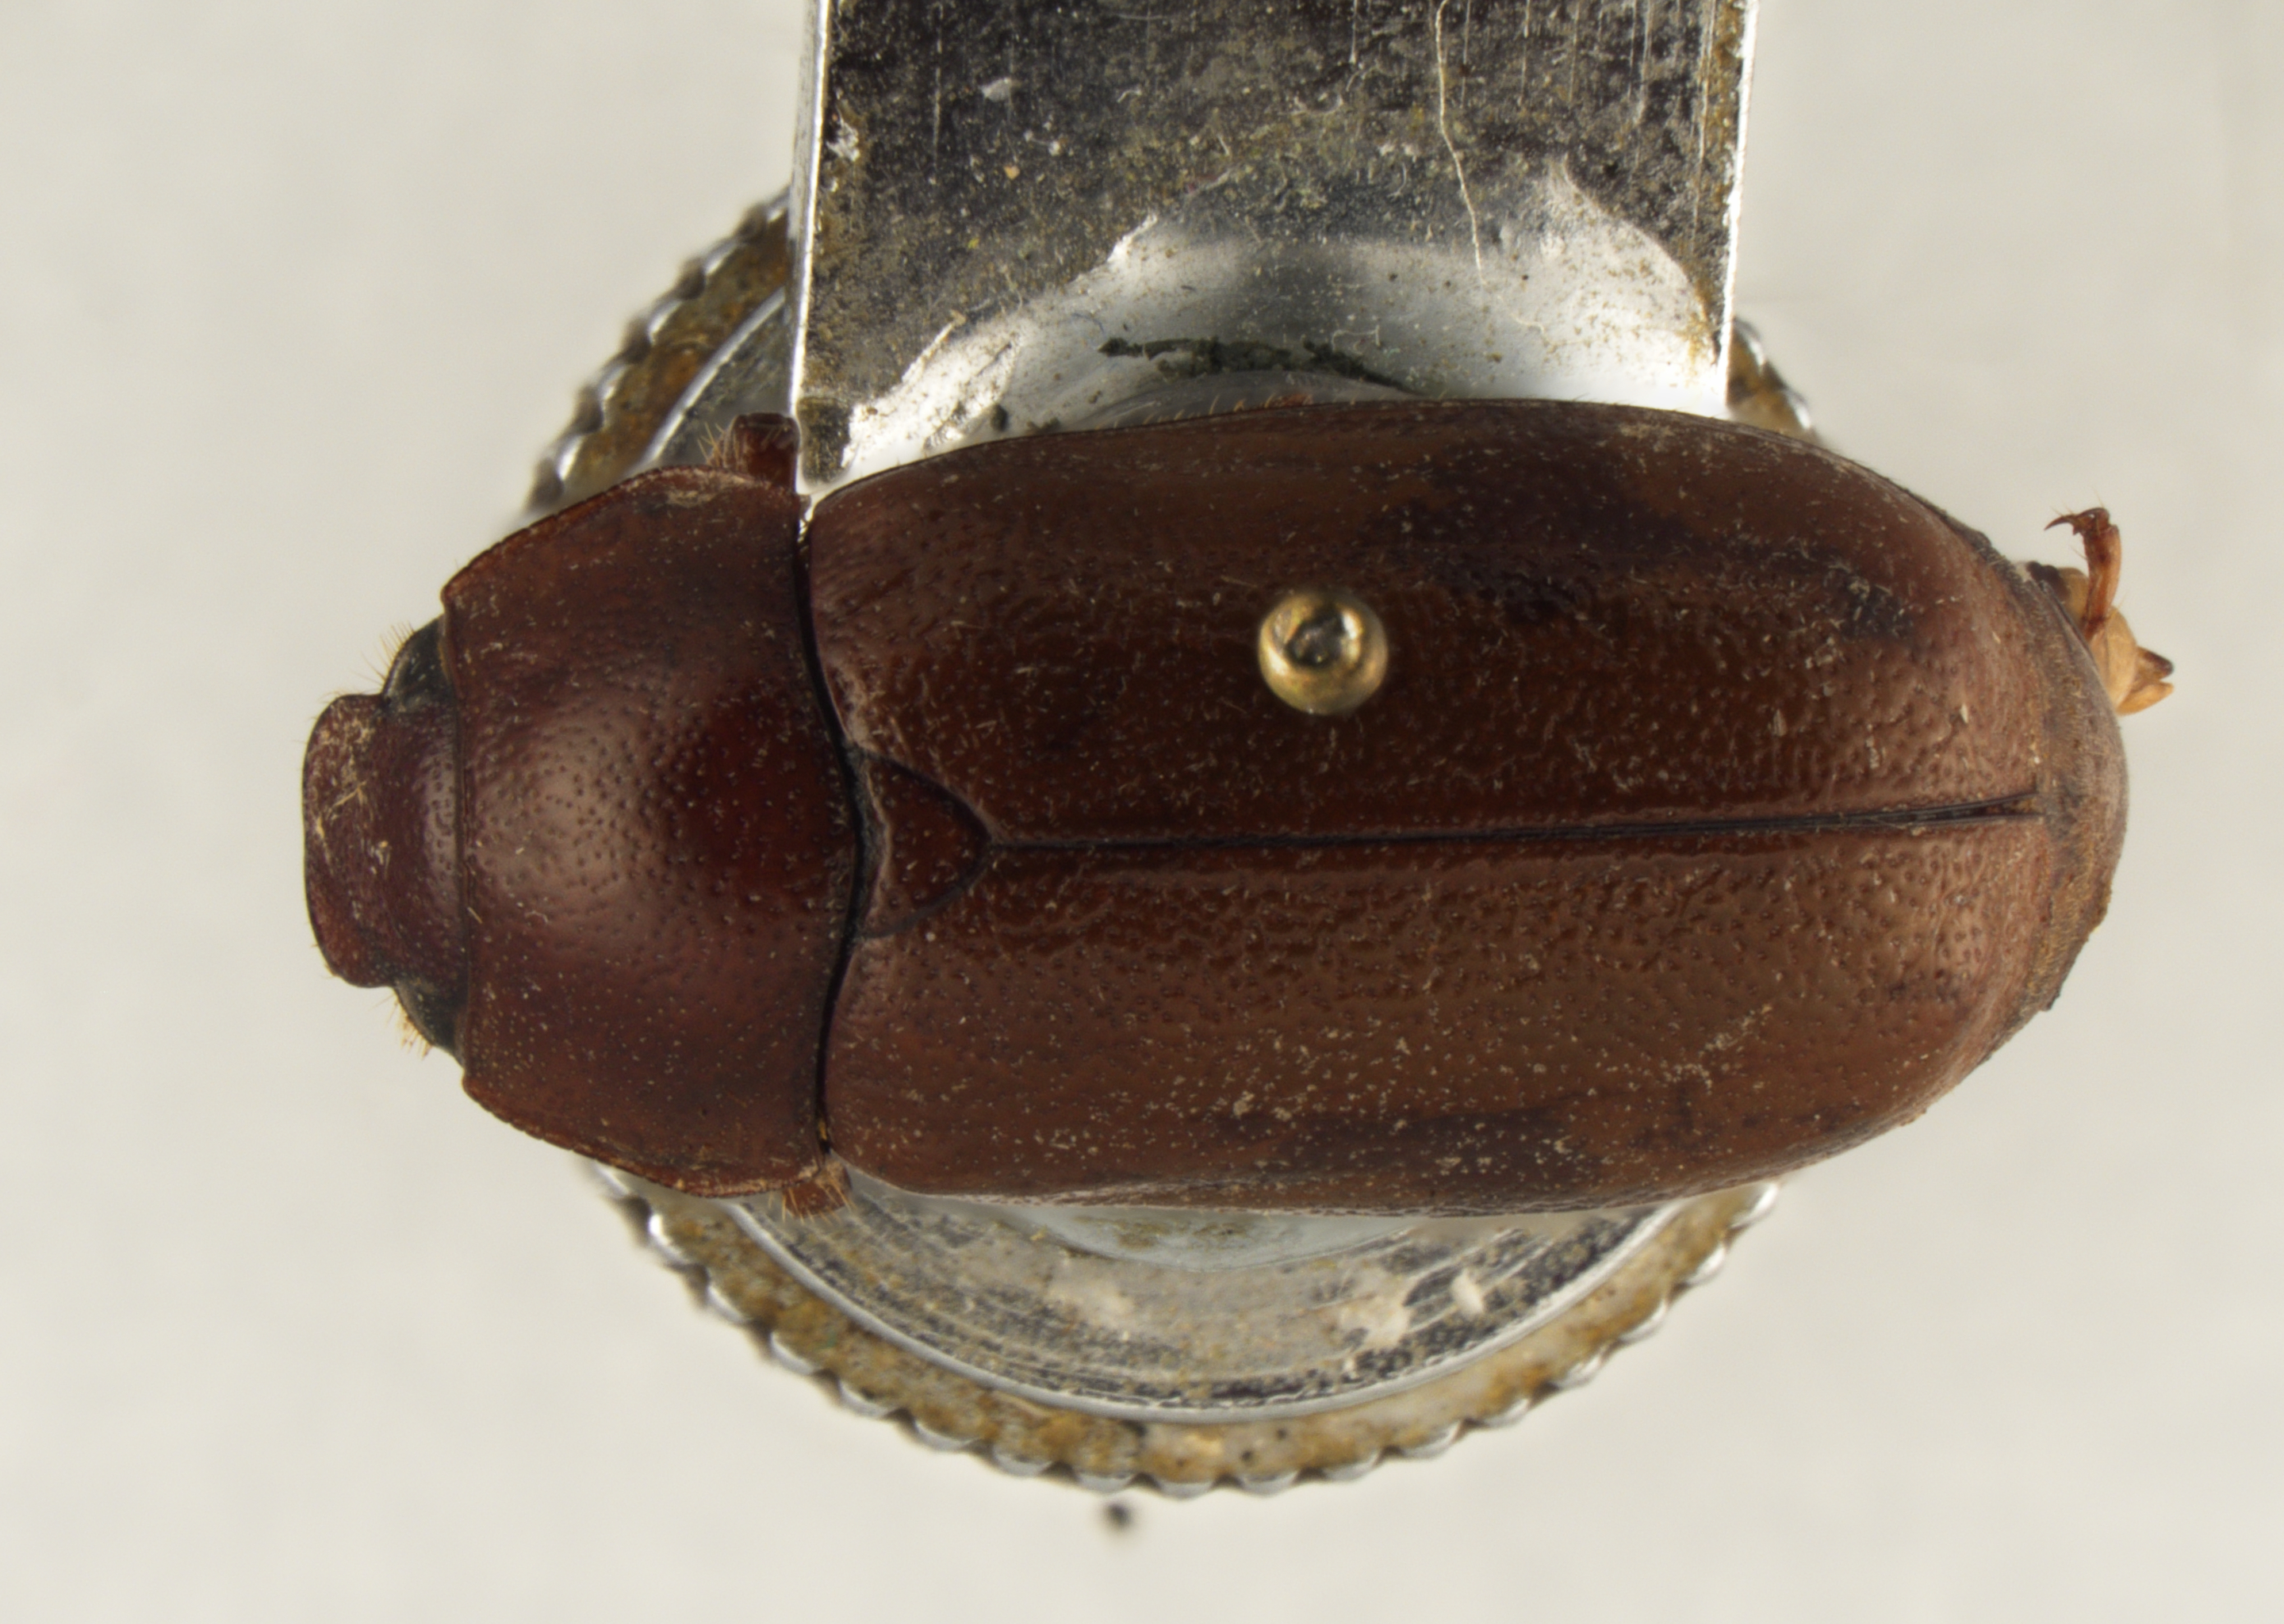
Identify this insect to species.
Lepidiota furtiva
